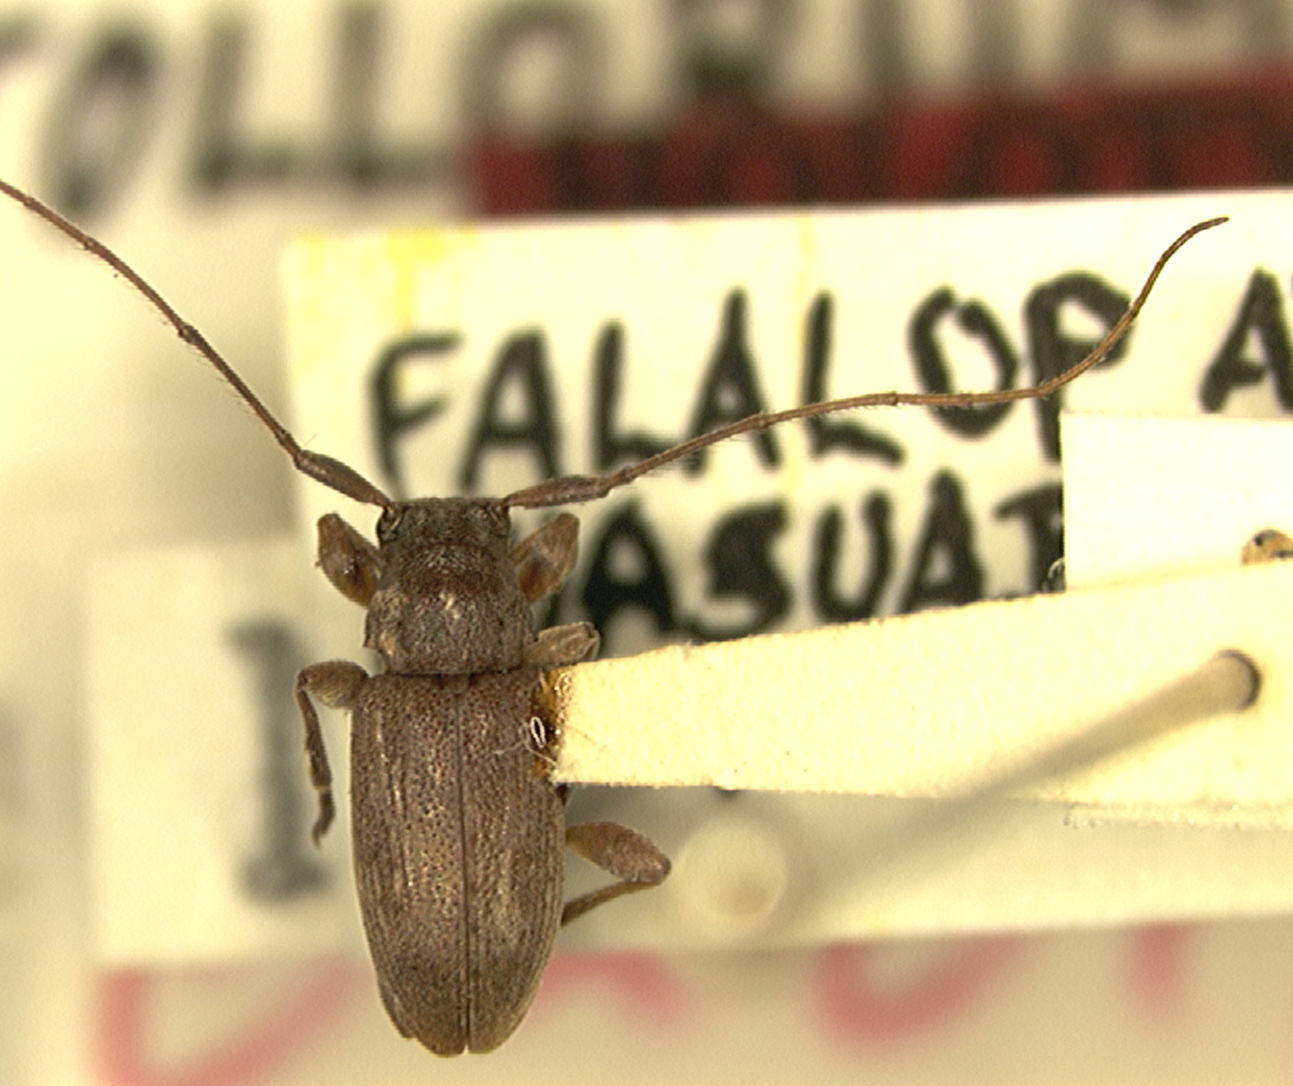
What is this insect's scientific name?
Sciadella atollorum (also Micronesiella atollorum)
